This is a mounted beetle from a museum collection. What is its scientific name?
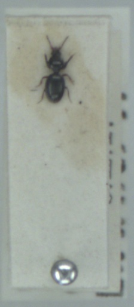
Dyschirius globosus
